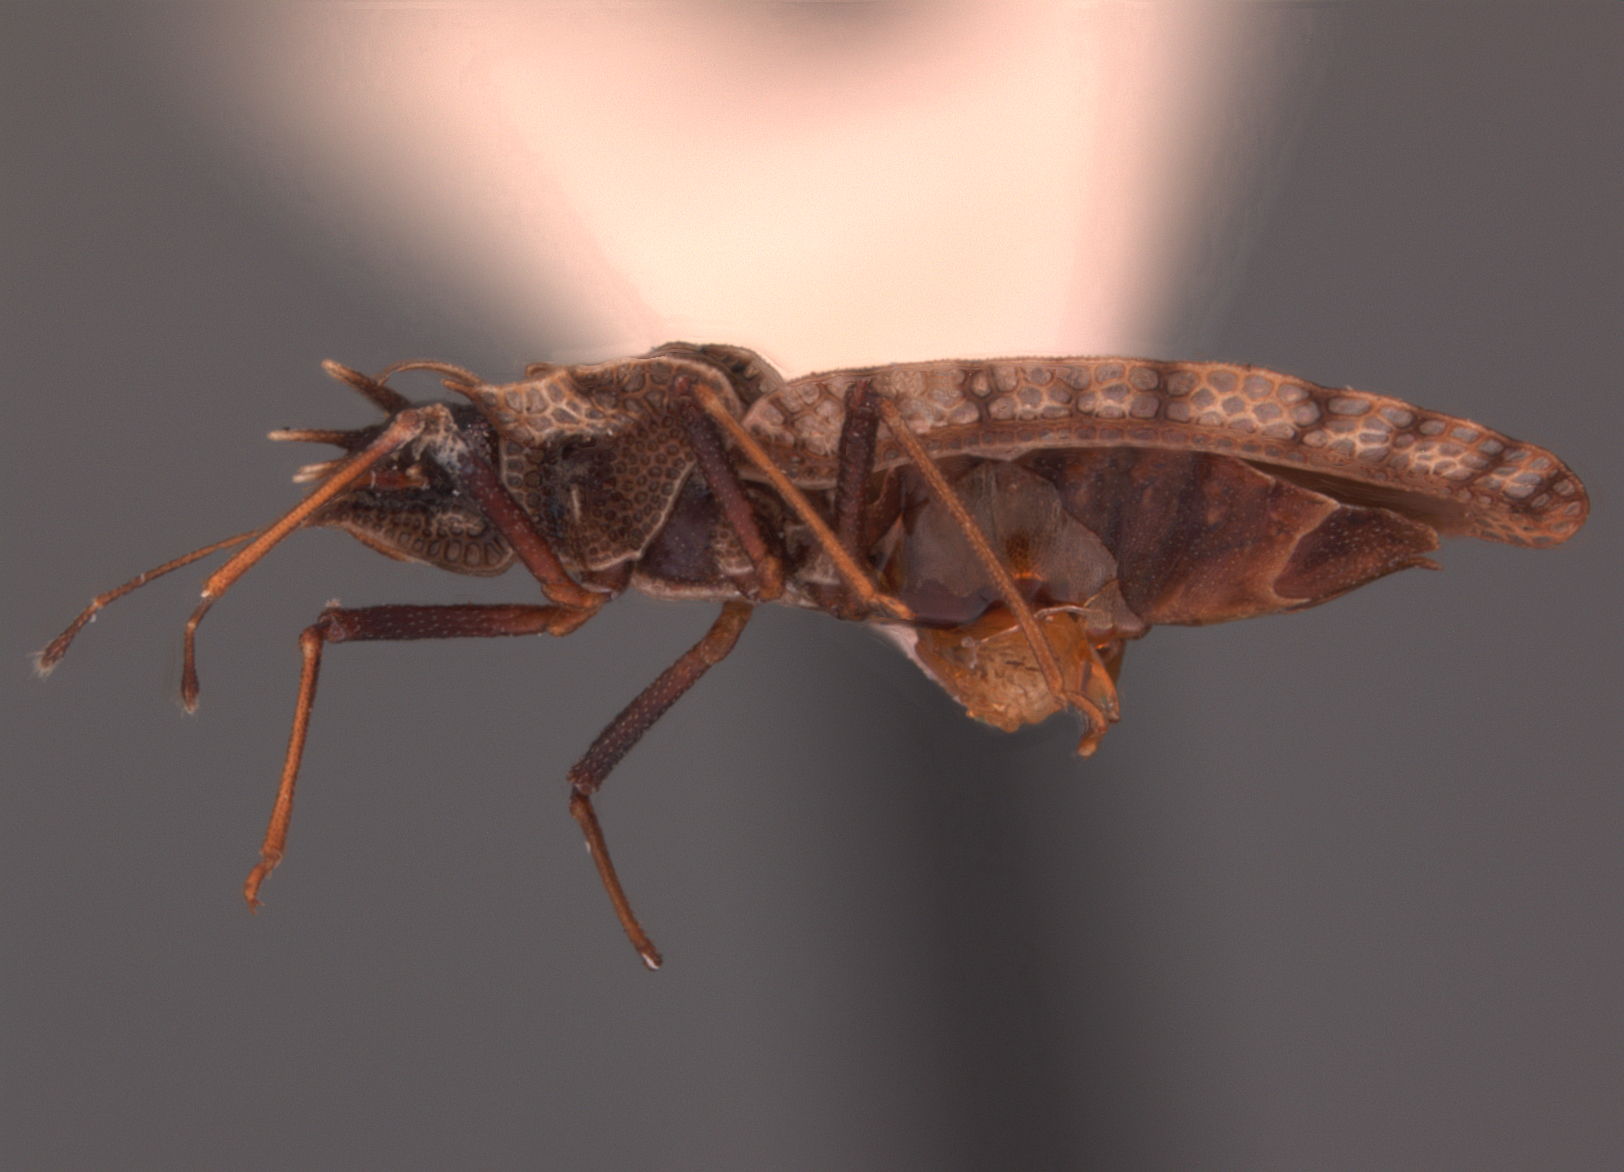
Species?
Phatnoma barberi
